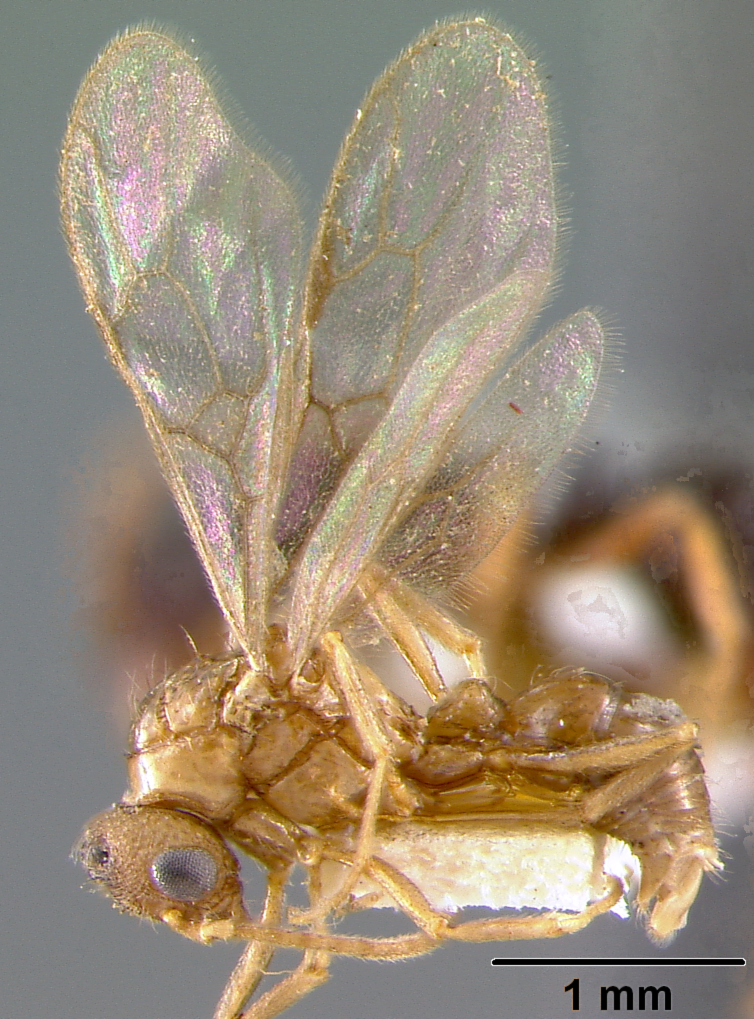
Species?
Wheeleripone aterrima
